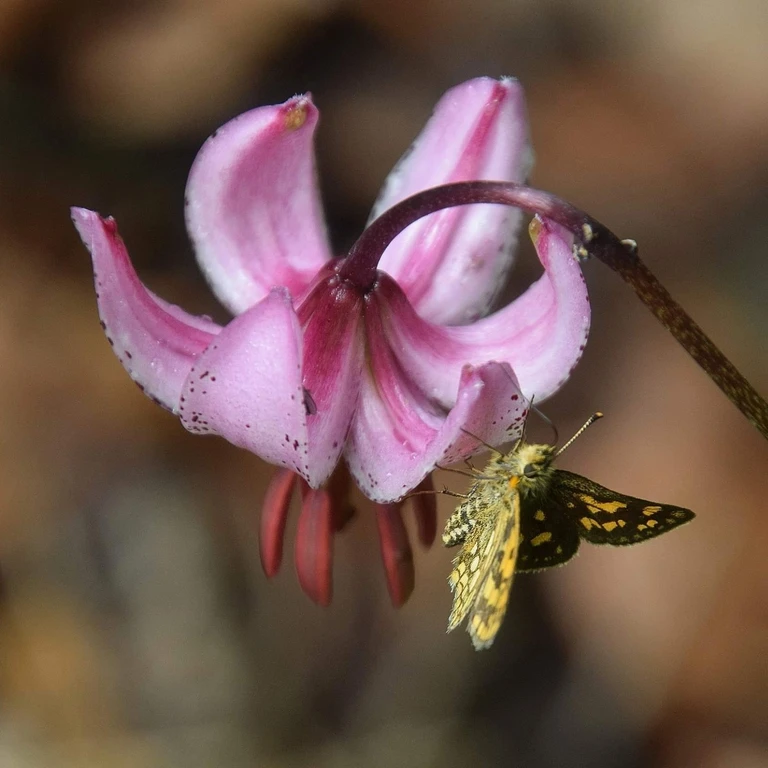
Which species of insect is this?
Carterocephalus palaemon
